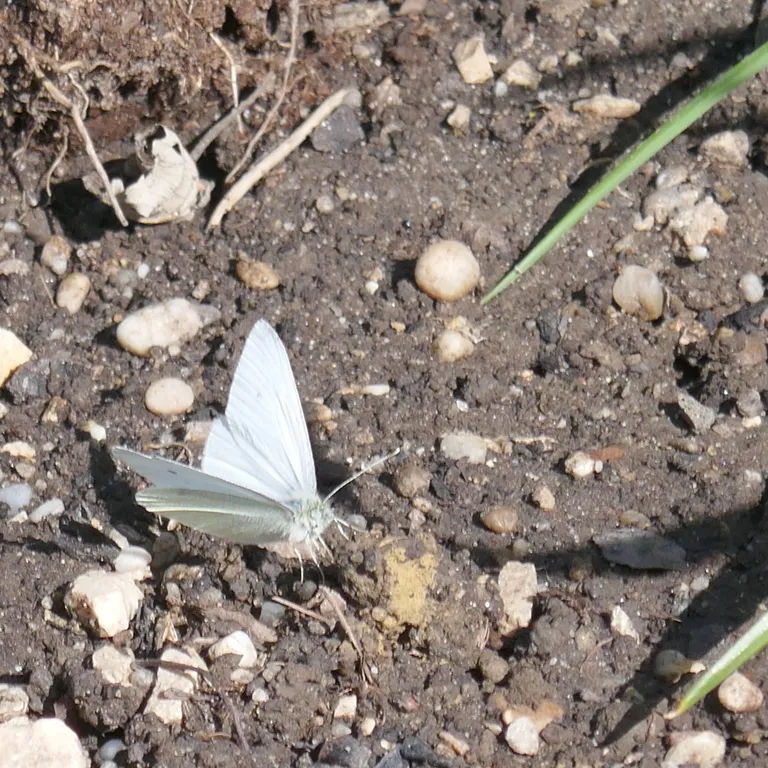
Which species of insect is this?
Pieris rapae
